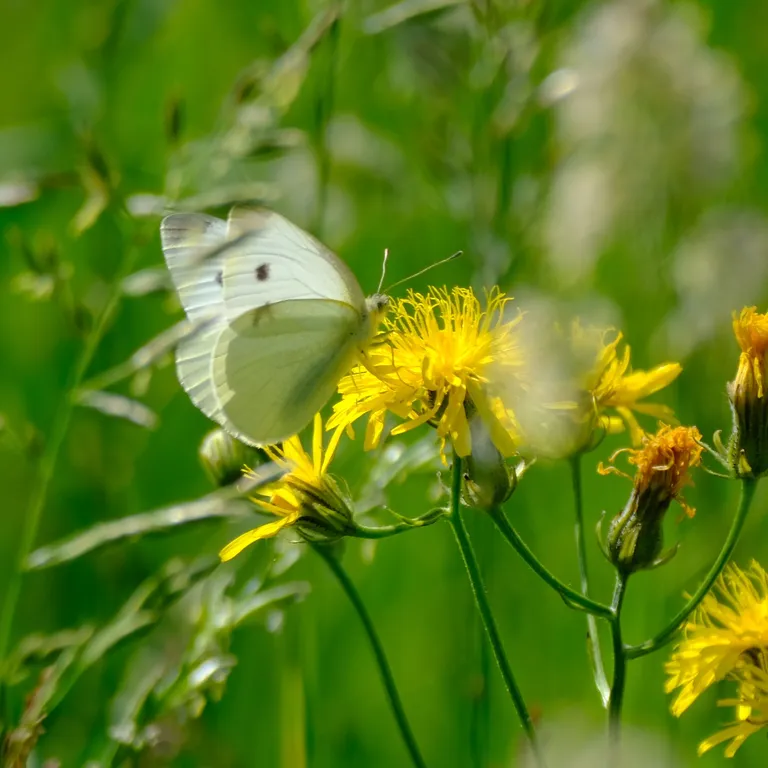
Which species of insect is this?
Pieris rapae
